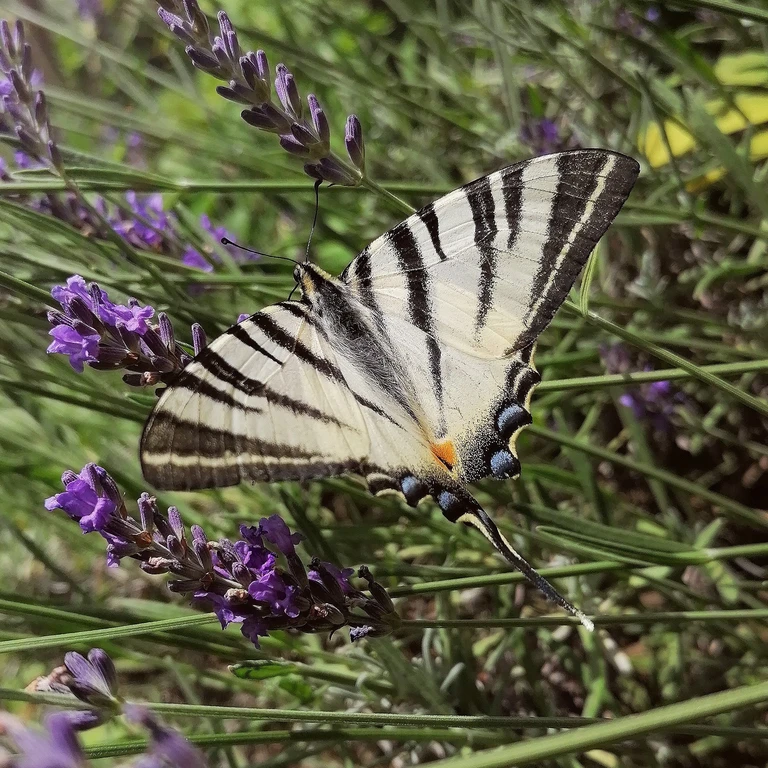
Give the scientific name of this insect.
Iphiclides podalirius
